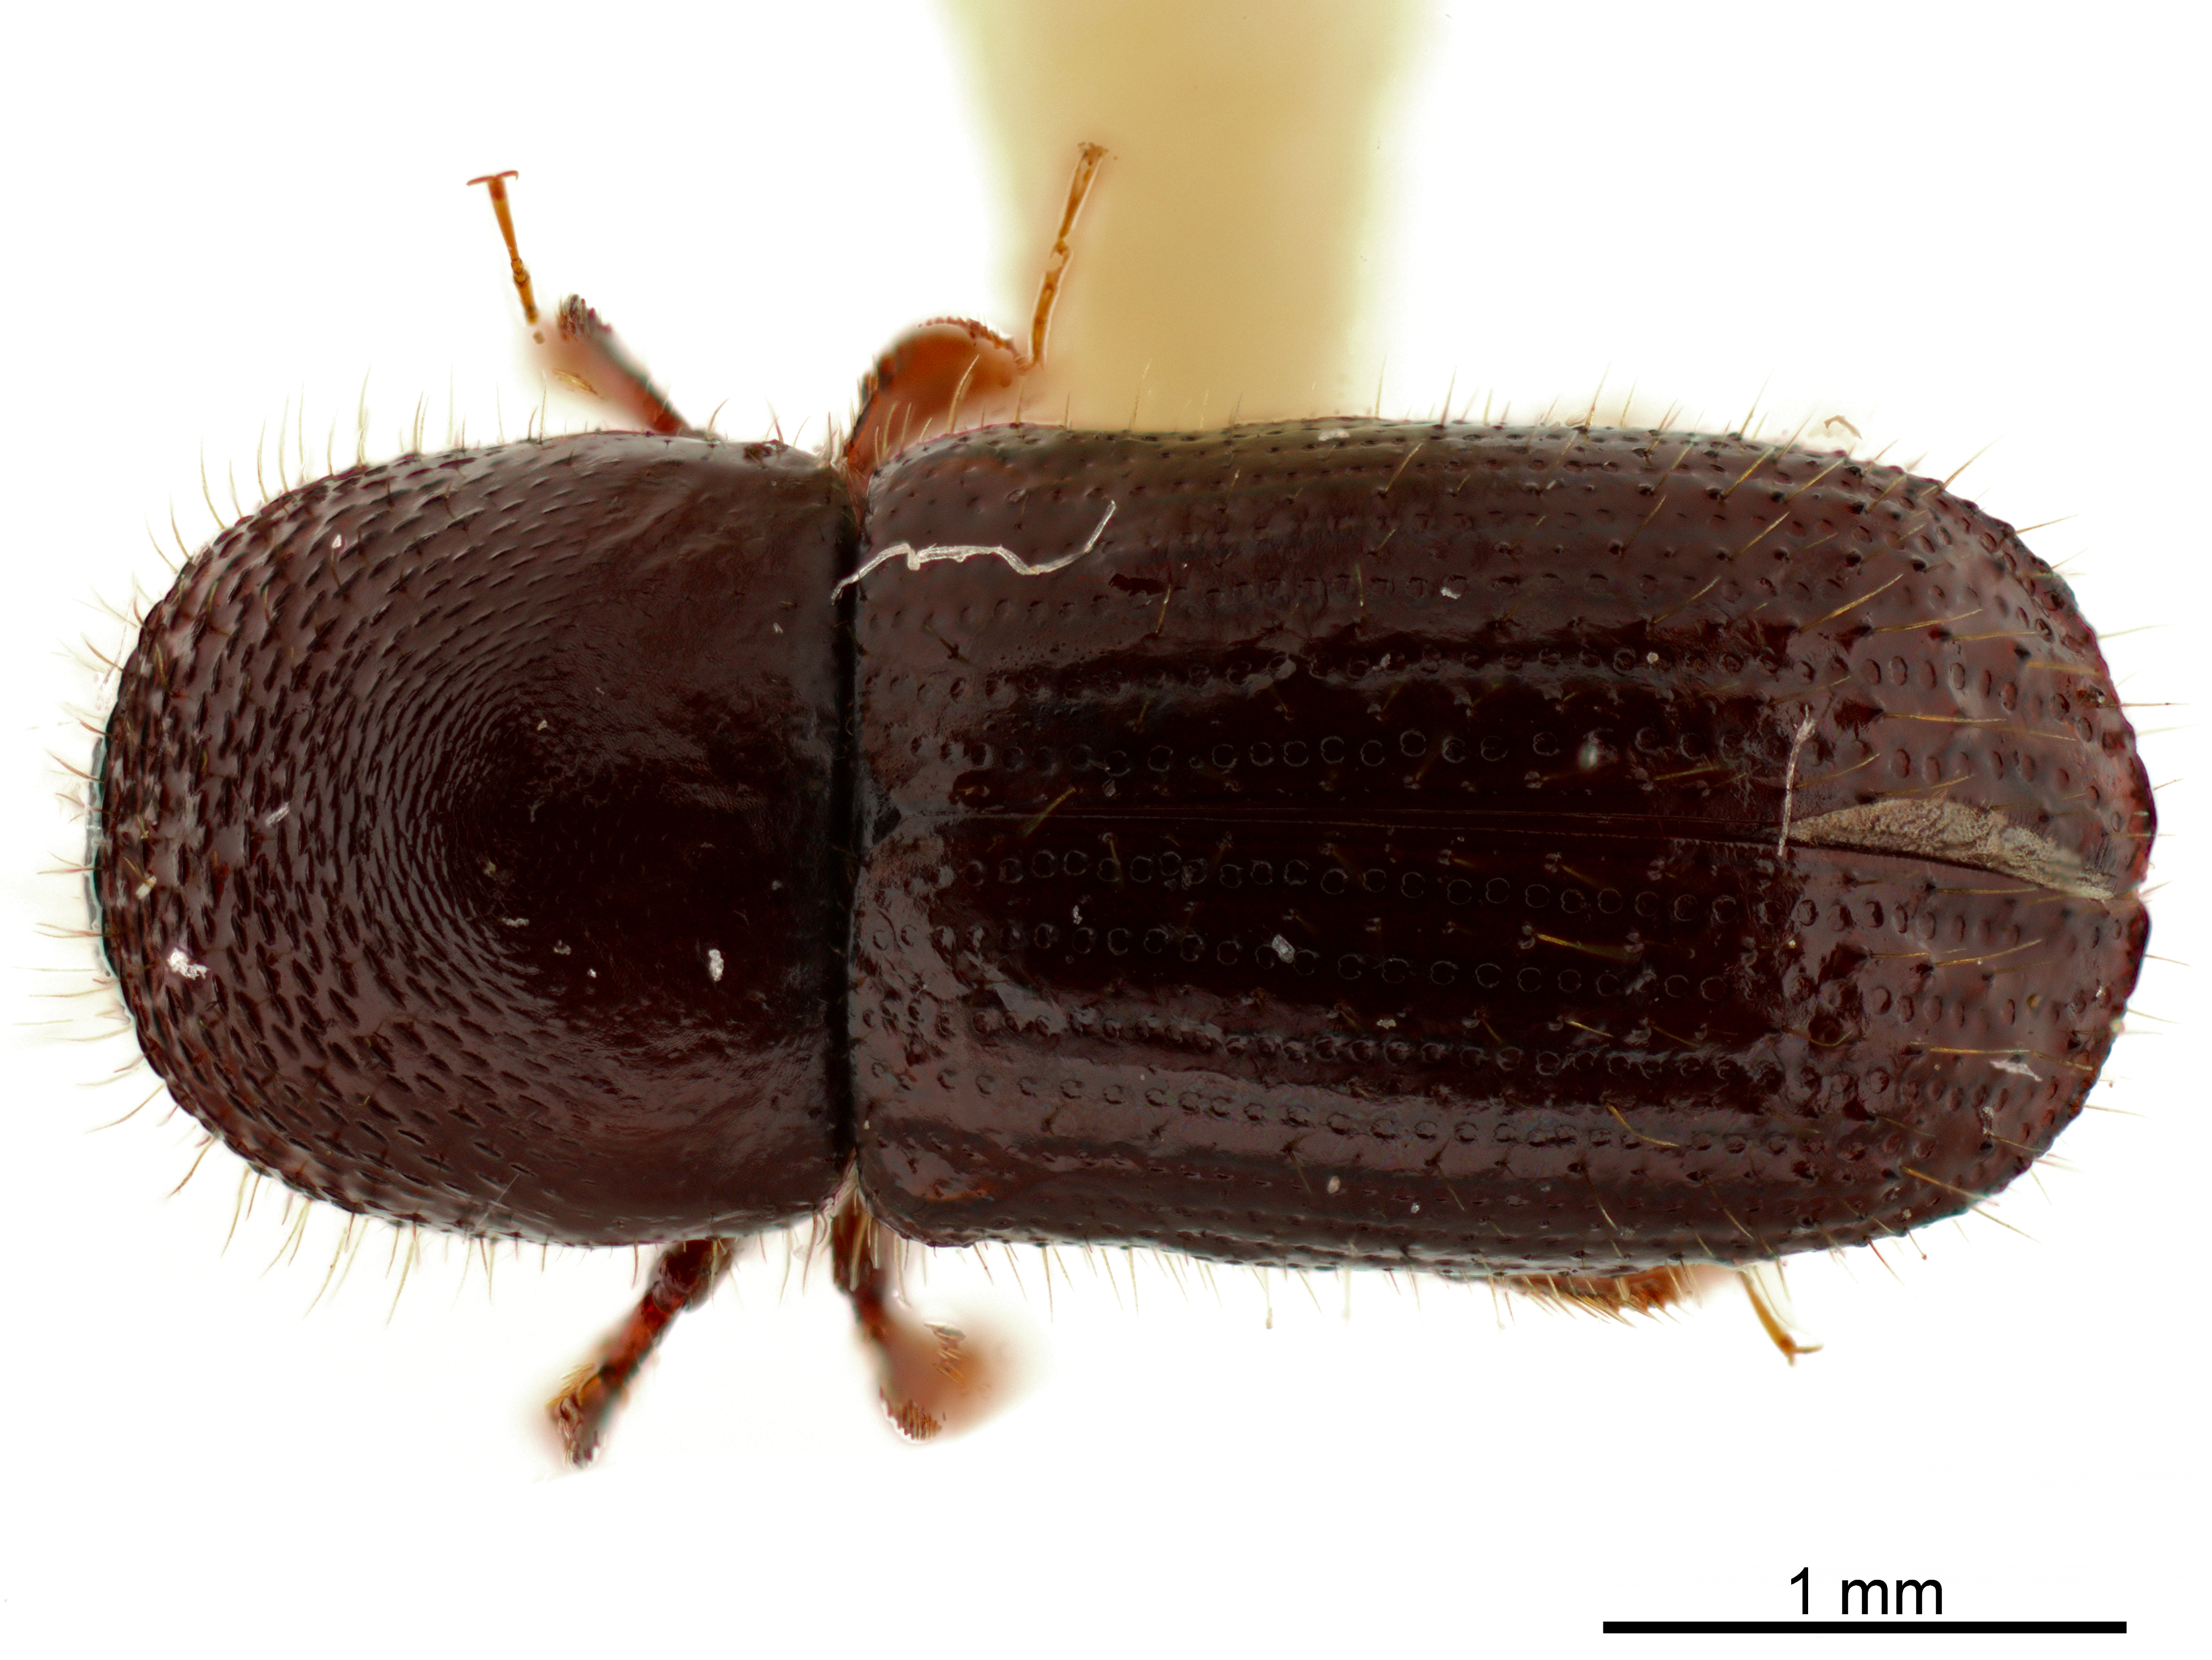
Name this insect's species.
Euwallacea validus
